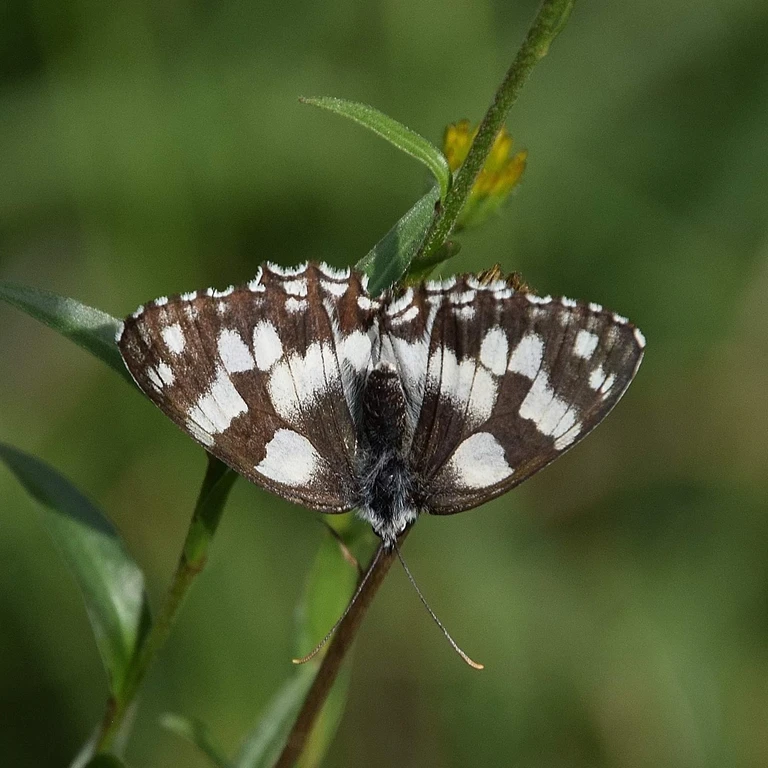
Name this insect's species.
Melanargia galathea
